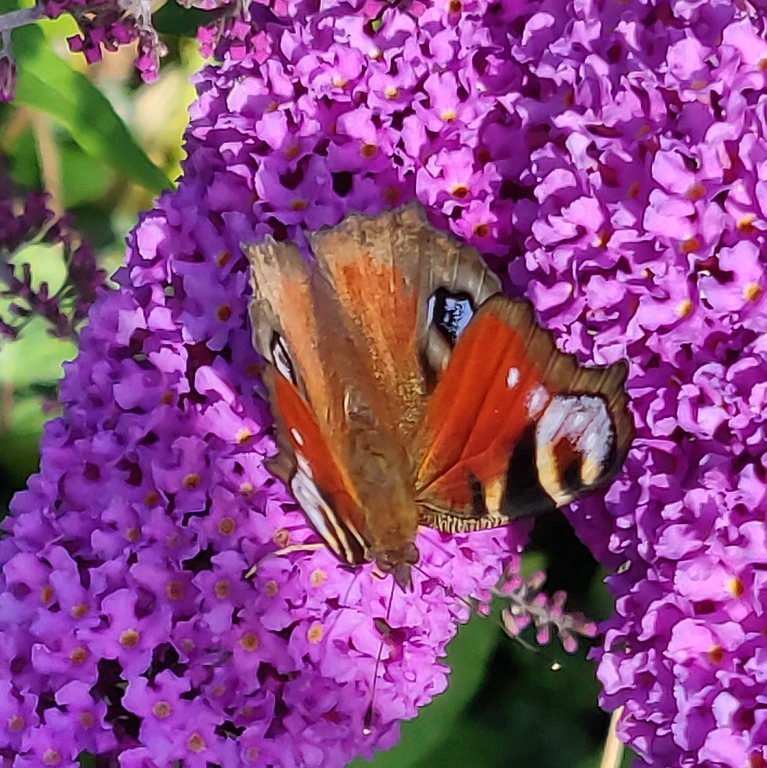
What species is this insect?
Aglais io
